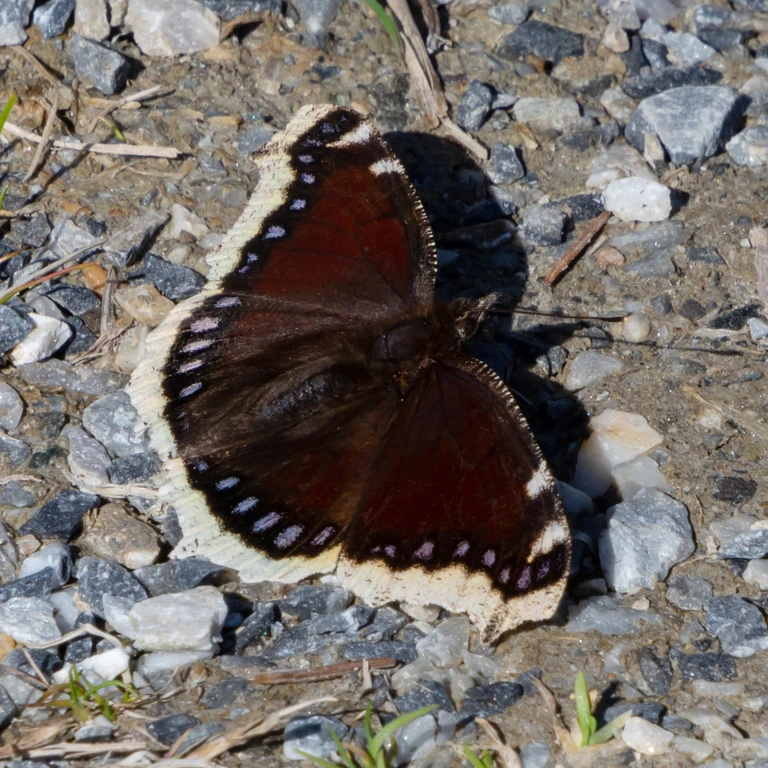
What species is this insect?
Nymphalis antiopa
